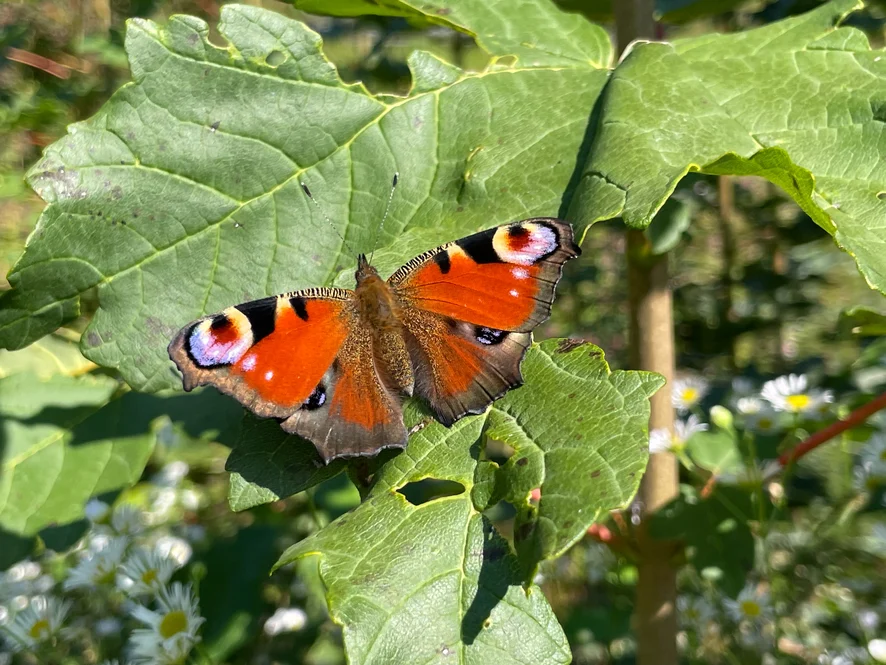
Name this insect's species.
Aglais io
